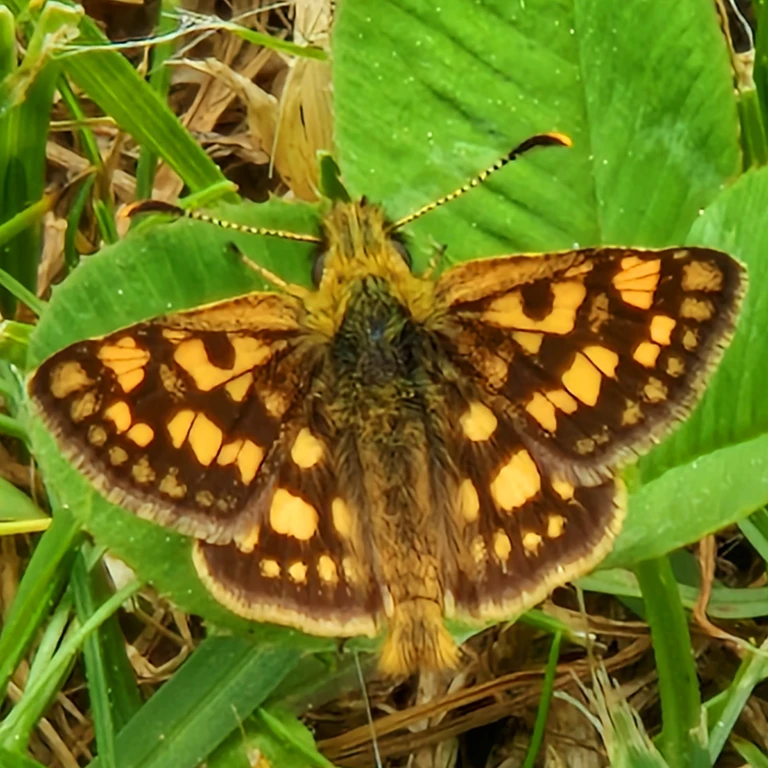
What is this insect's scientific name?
Carterocephalus palaemon
